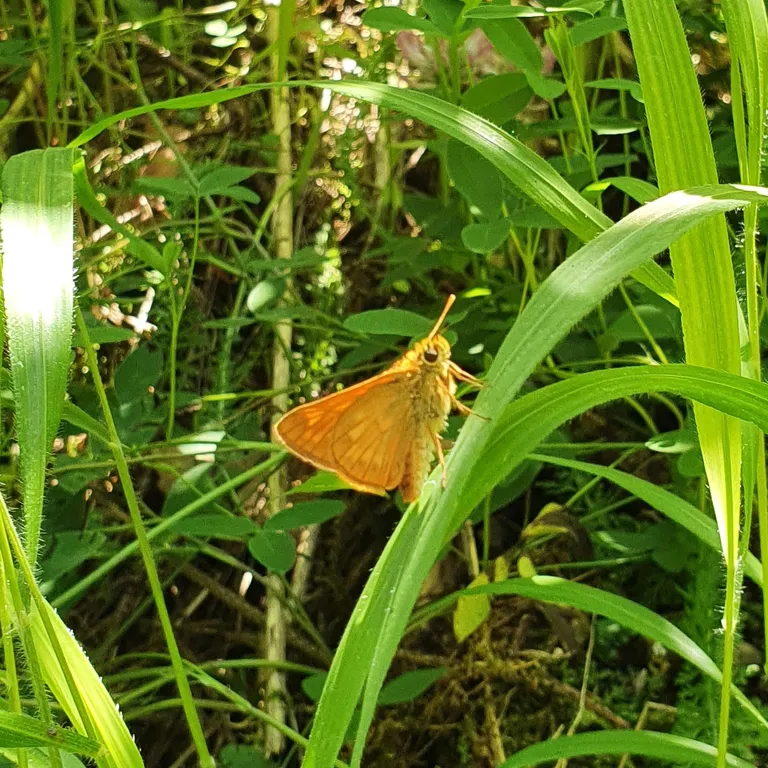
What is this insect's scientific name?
Ochlodes sylvanus (also Ochlodes venata)
